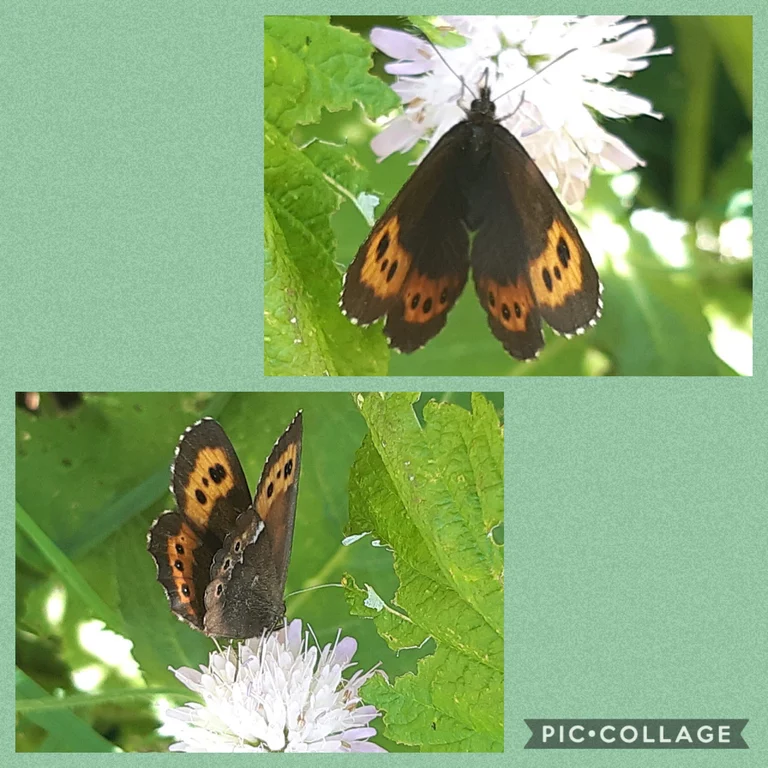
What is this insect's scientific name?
Erebia ligea
